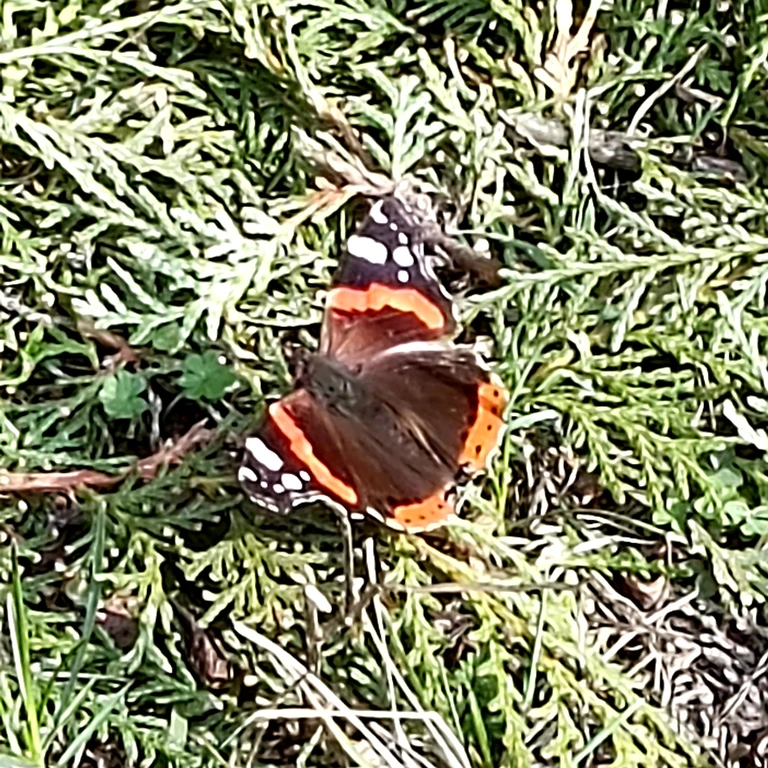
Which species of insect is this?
Vanessa atalanta
